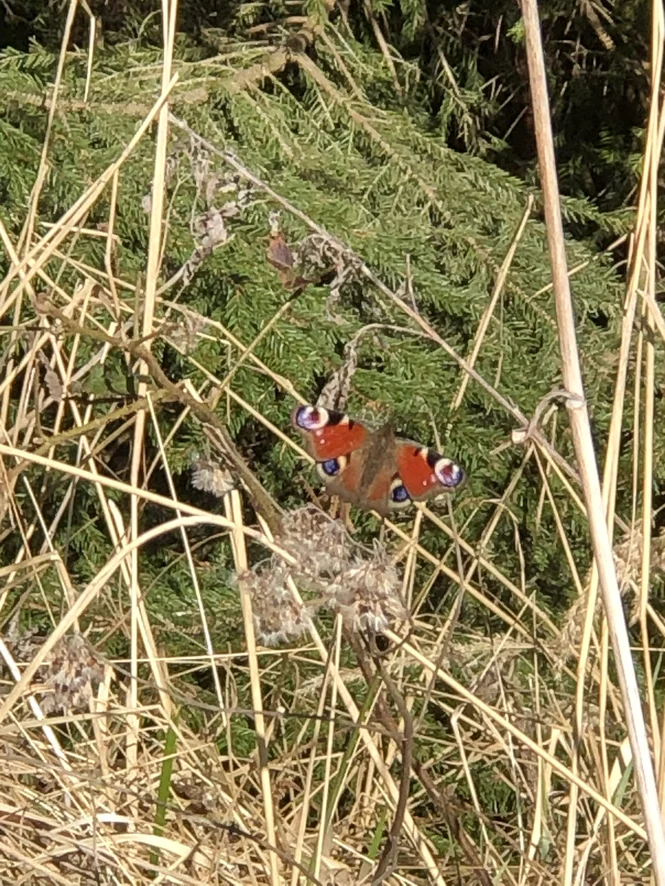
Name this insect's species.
Aglais io
